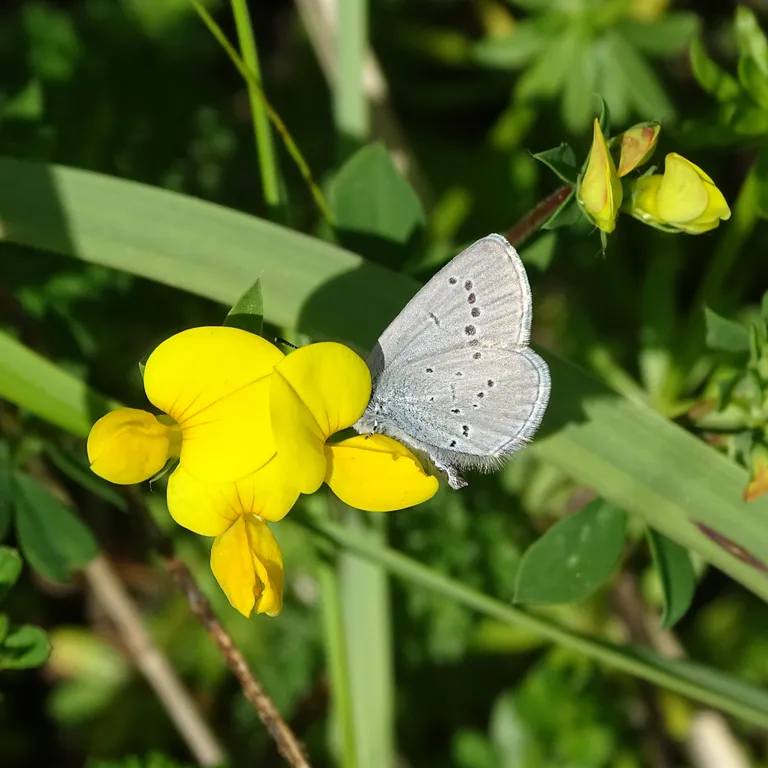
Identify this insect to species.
Cupido minimus
